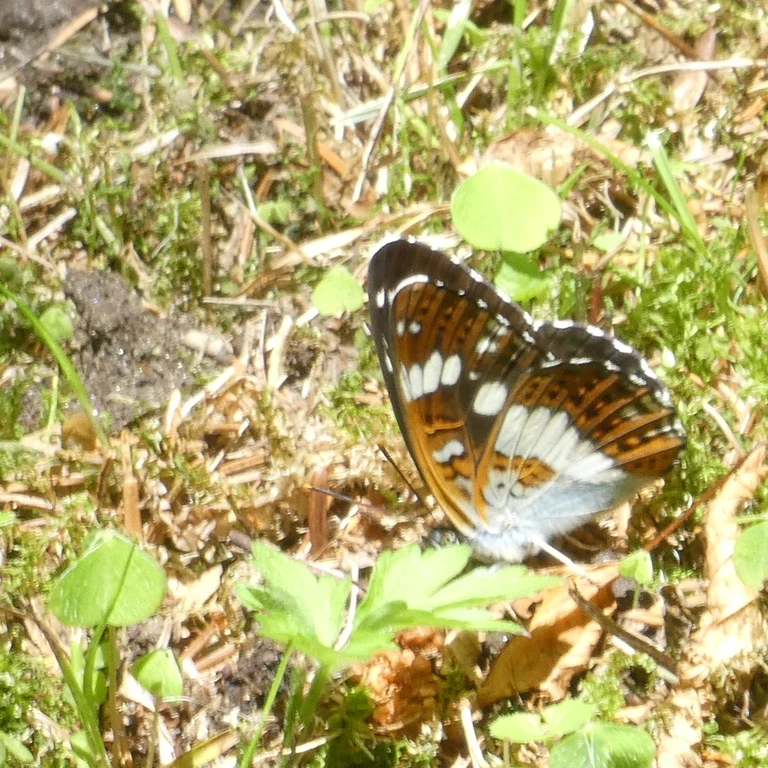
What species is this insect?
Limenitis camilla (also Ladoga camilla)
